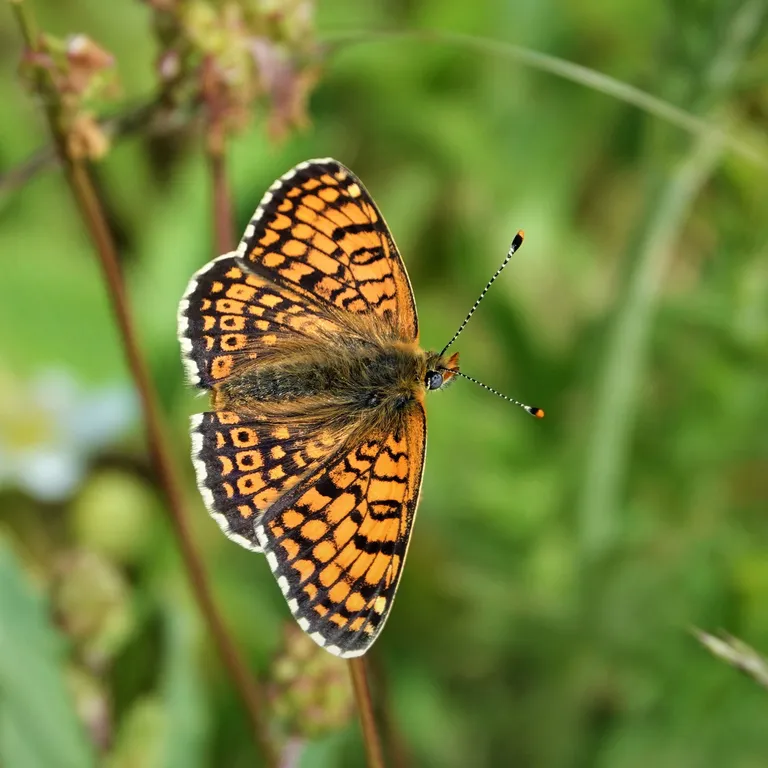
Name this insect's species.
Melitaea cinxia
